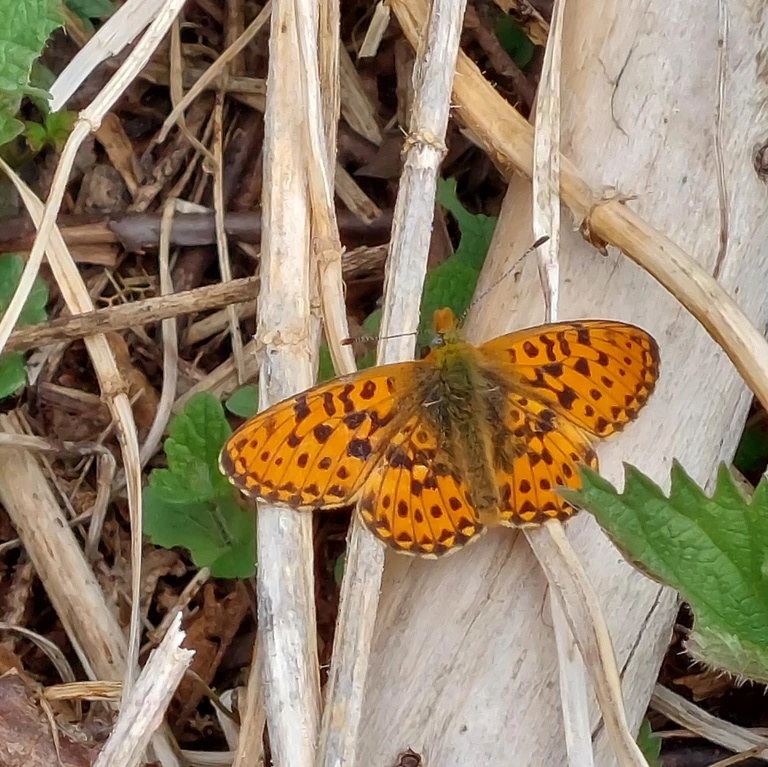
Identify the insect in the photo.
Boloria euphrosyne (also Clossiana euphrosyne)
